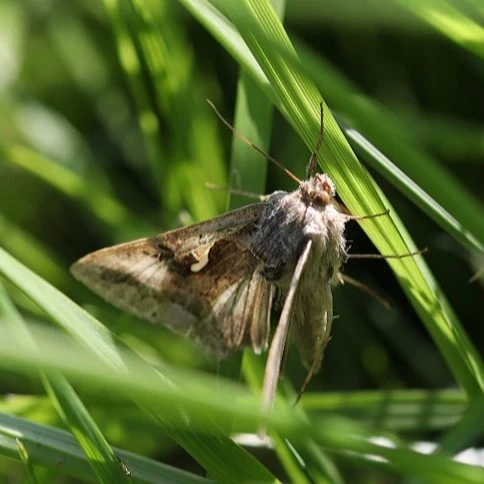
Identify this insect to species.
Autographa gamma
